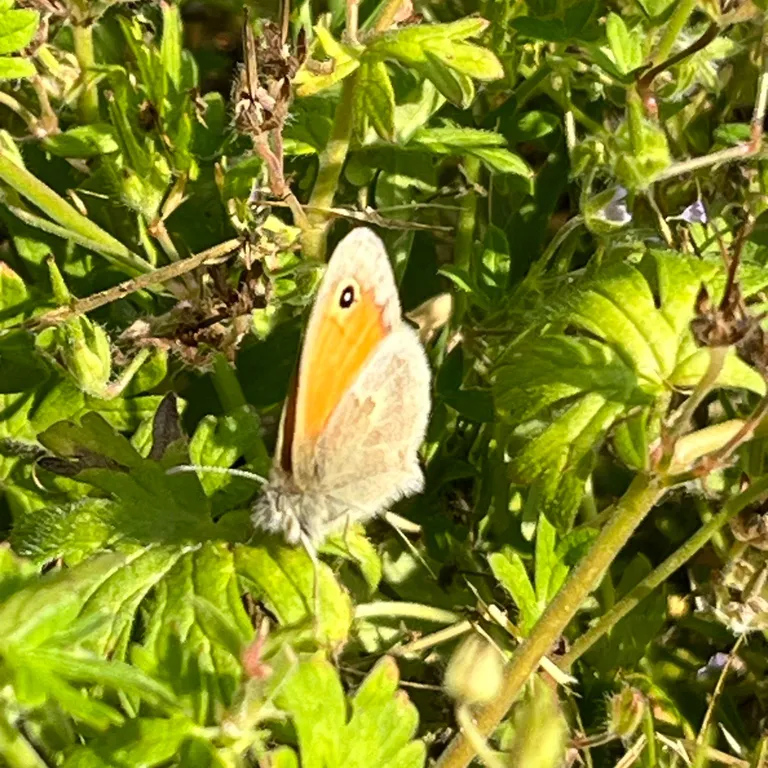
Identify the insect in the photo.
Coenonympha pamphilus
